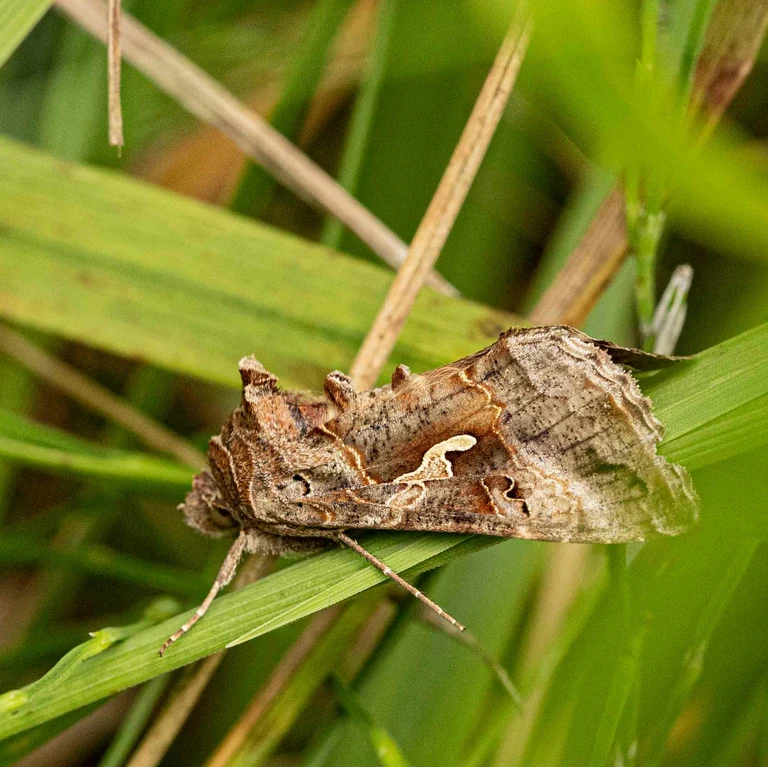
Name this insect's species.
Autographa gamma
